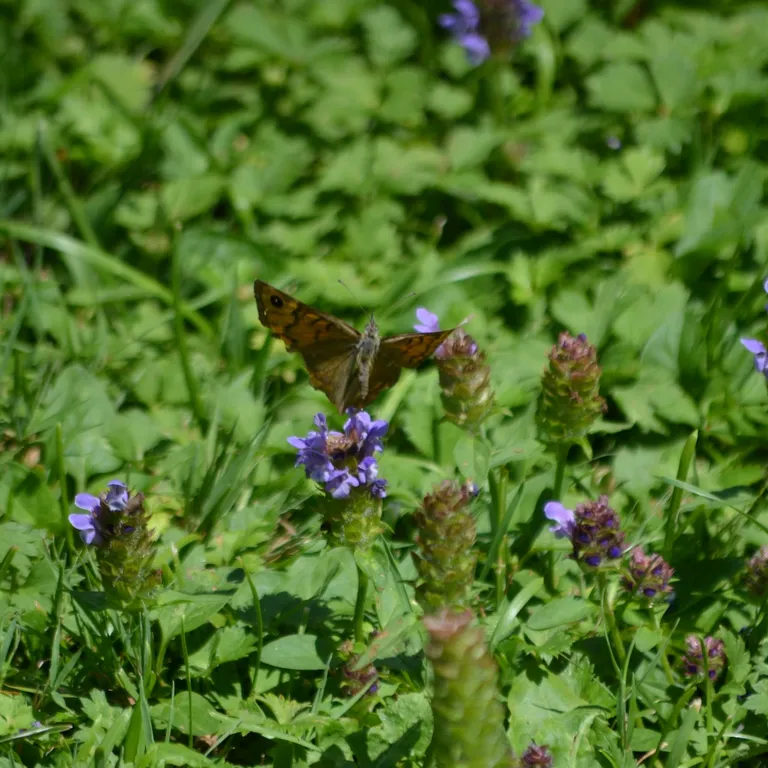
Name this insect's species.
Lasiommata megera (also Pararge megera)
